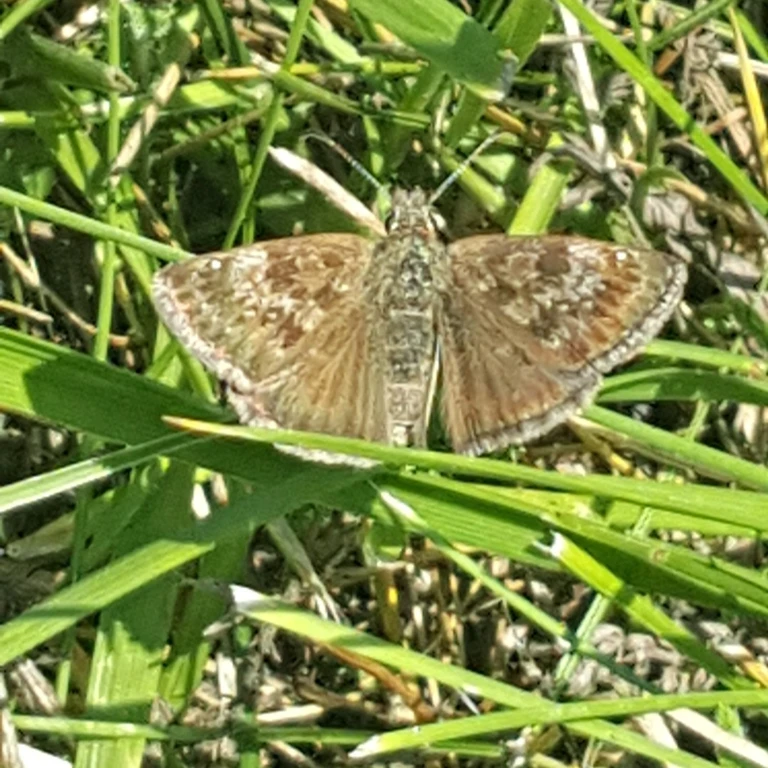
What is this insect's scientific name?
Erynnis tages
